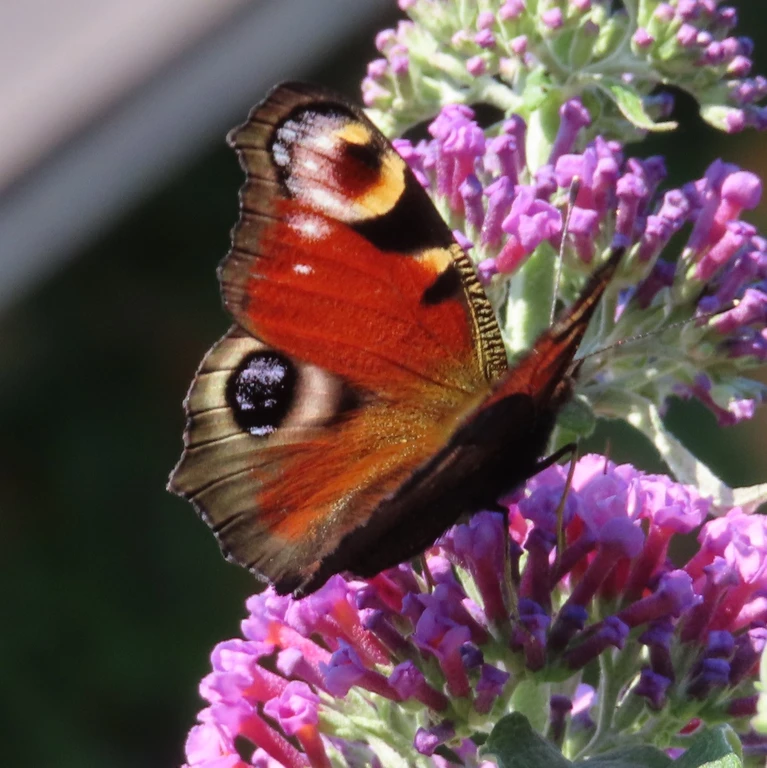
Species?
Aglais io
